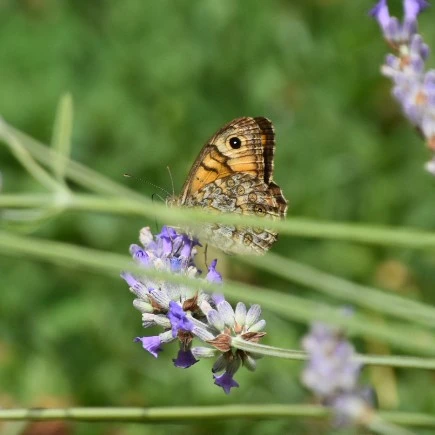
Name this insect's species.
Lasiommata megera (also Pararge megera)
